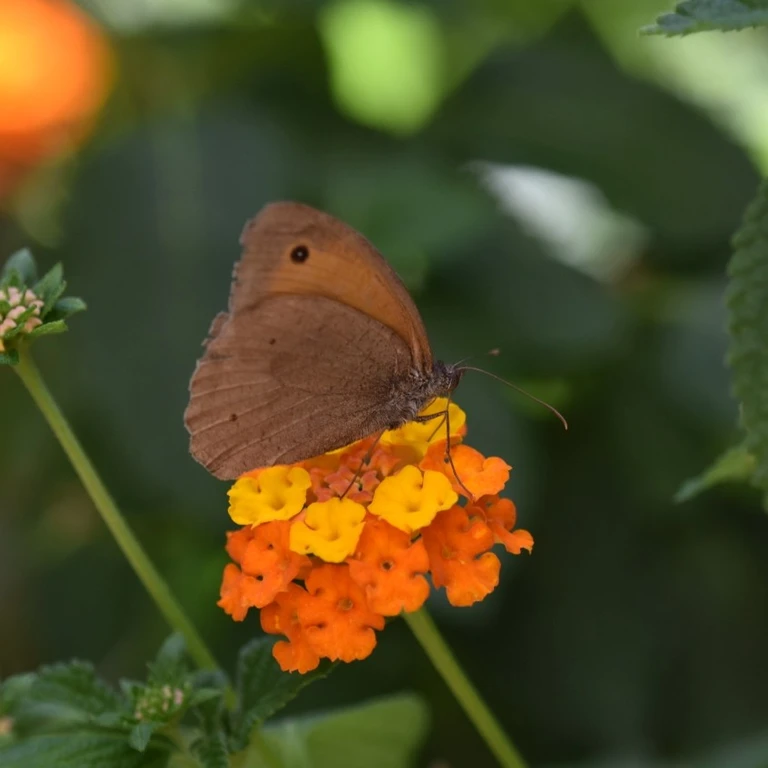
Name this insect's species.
Maniola jurtina
